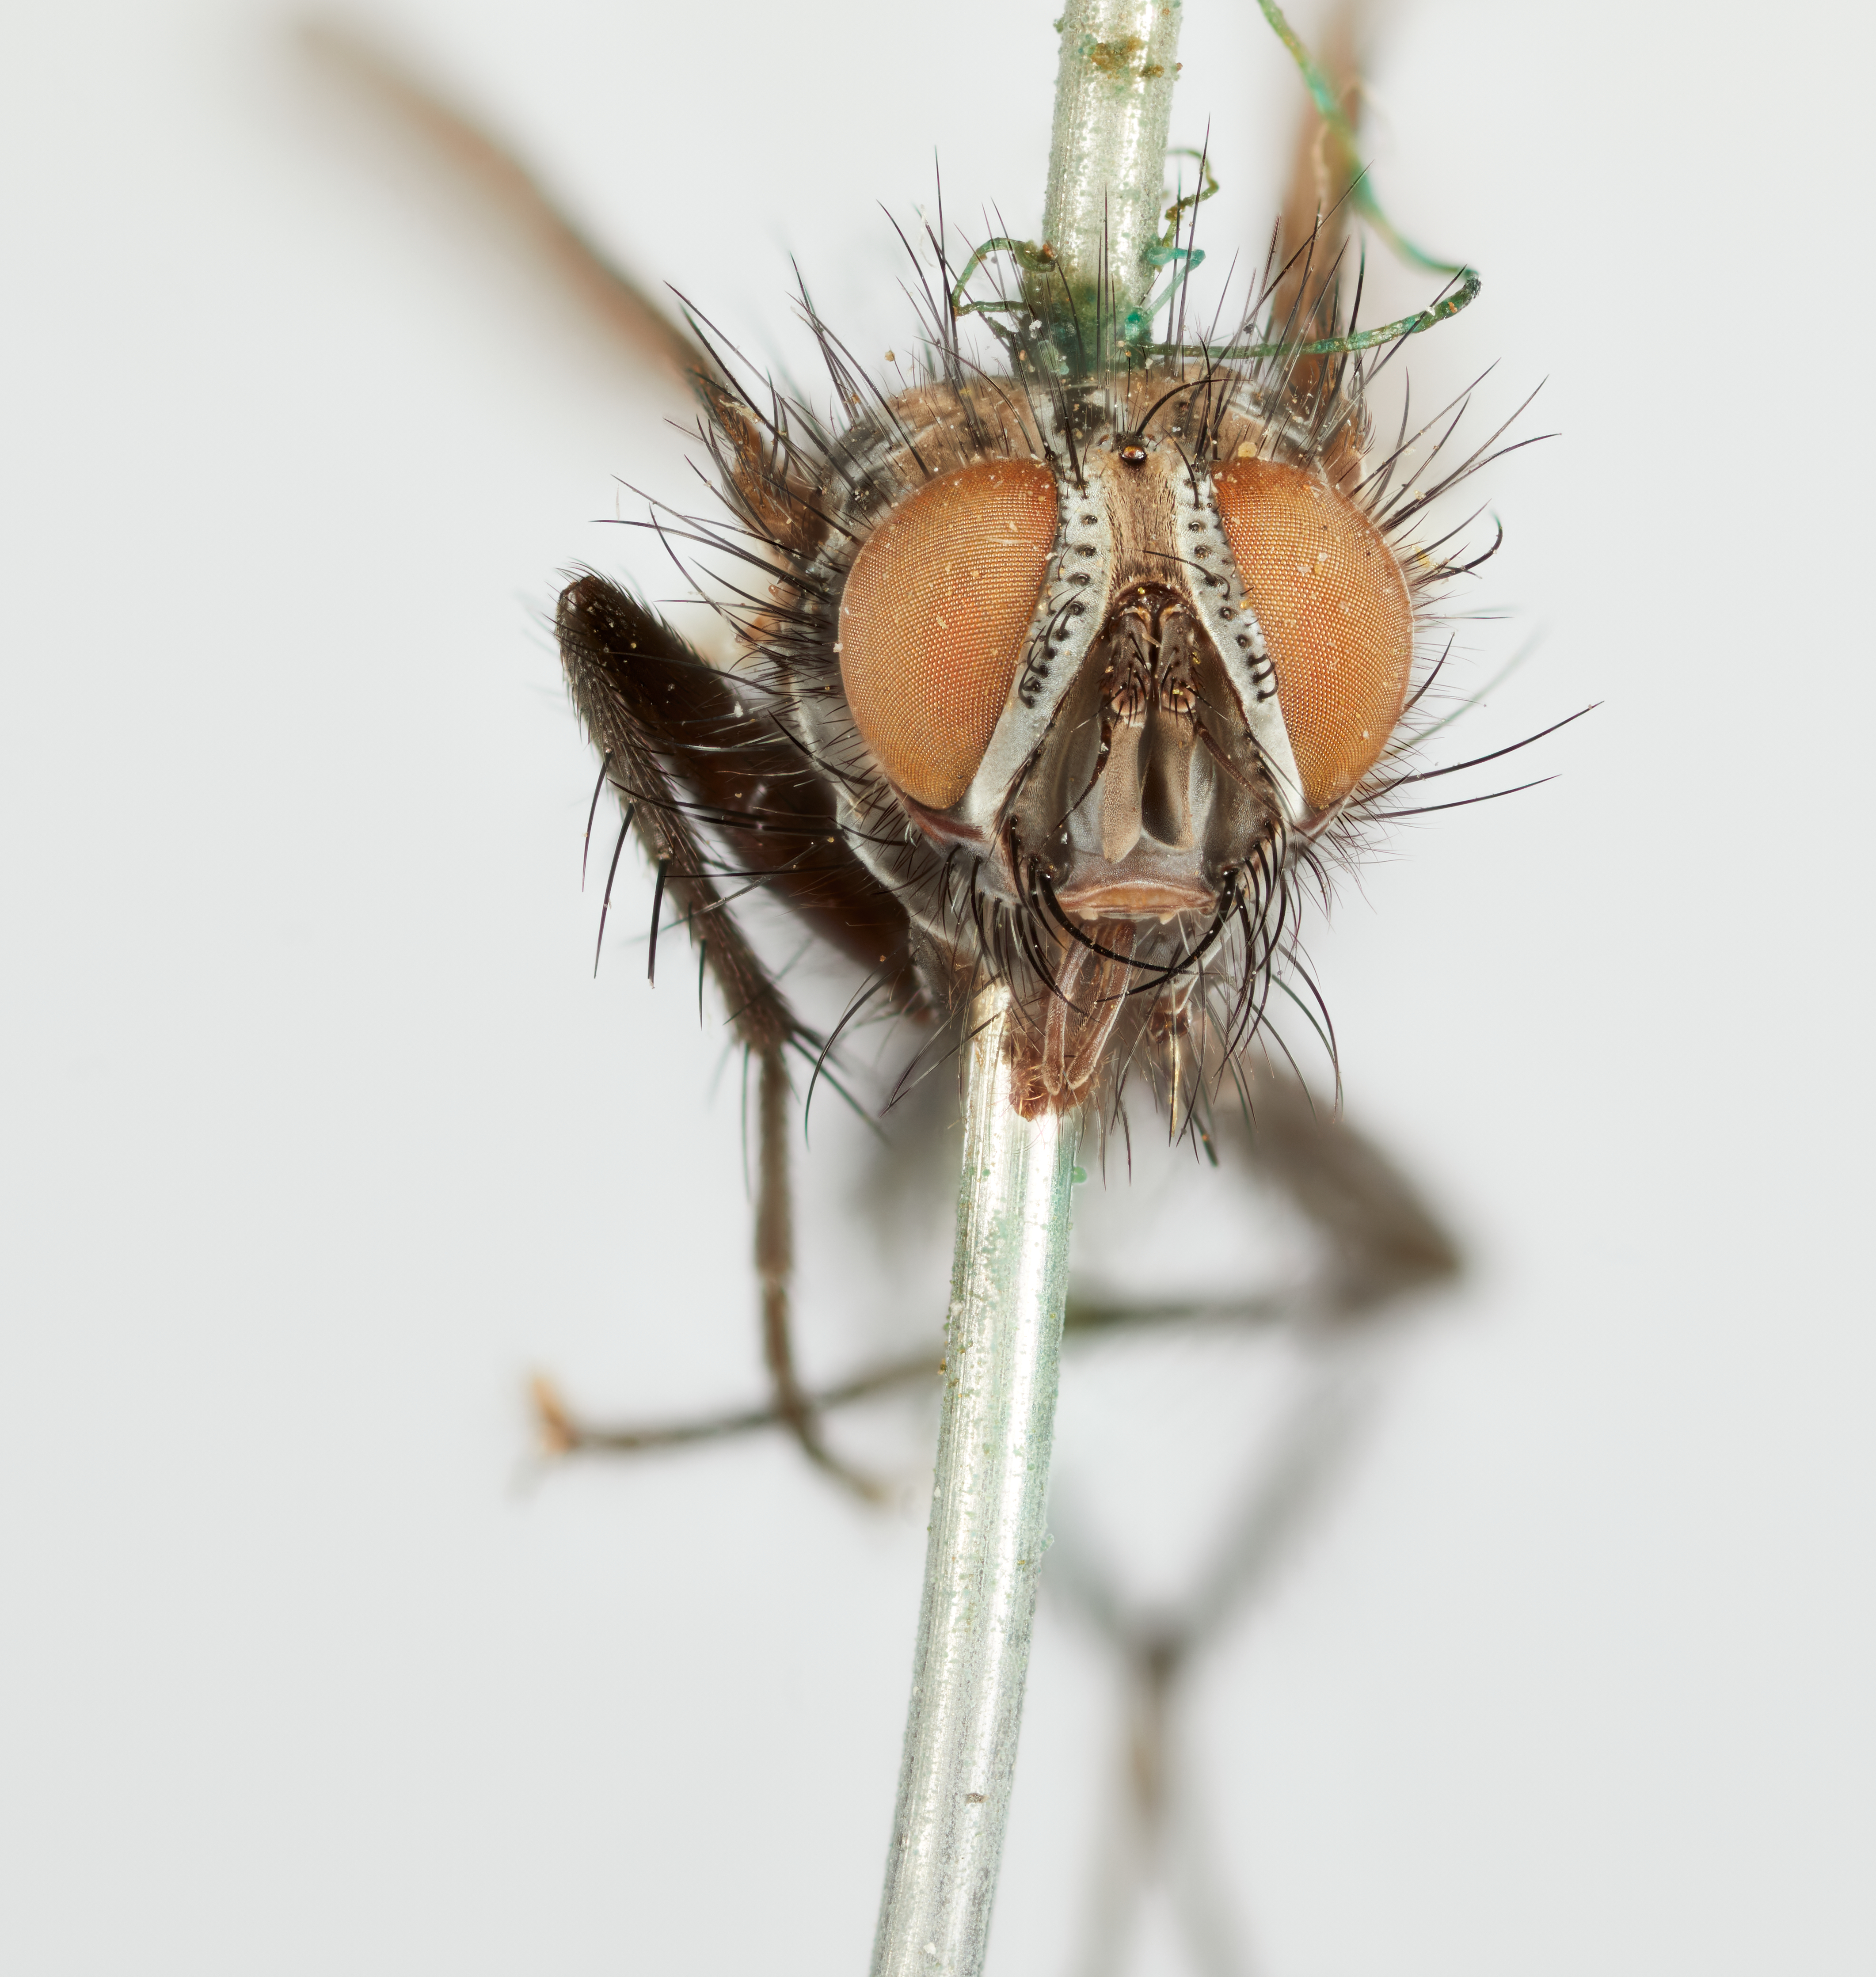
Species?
Incamyia spinicosta
